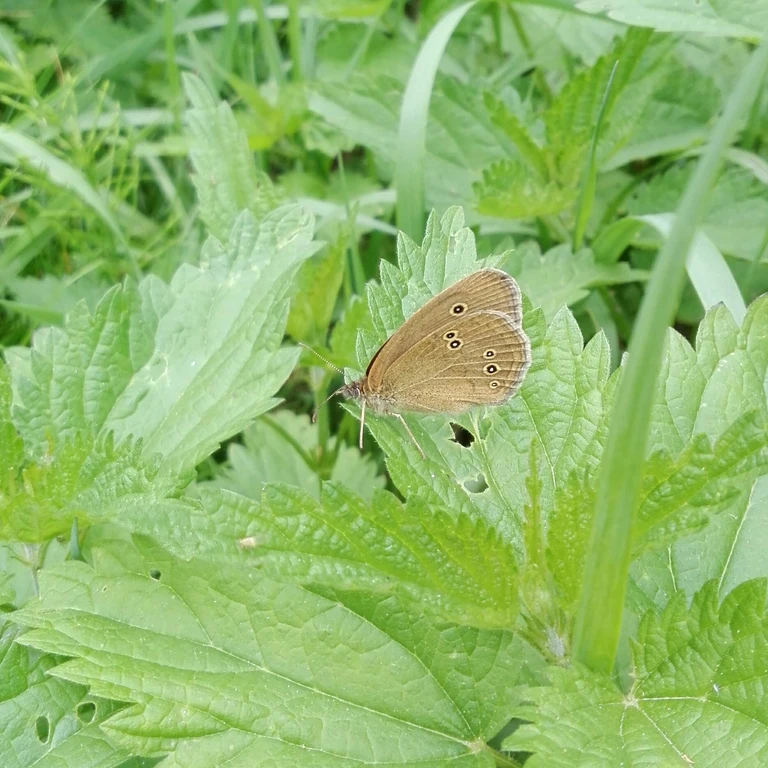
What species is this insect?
Aphantopus hyperantus
